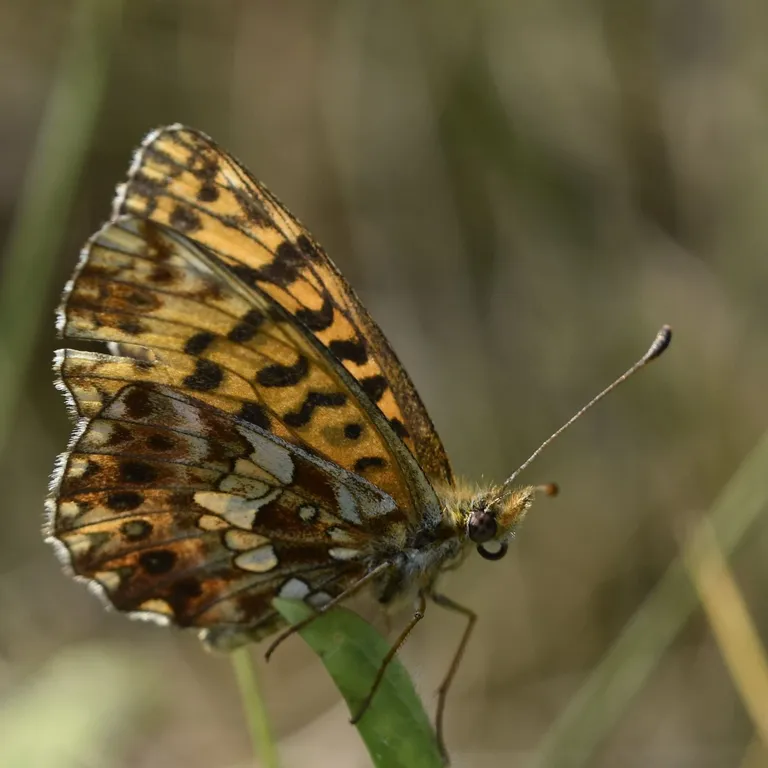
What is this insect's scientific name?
Boloria dia
